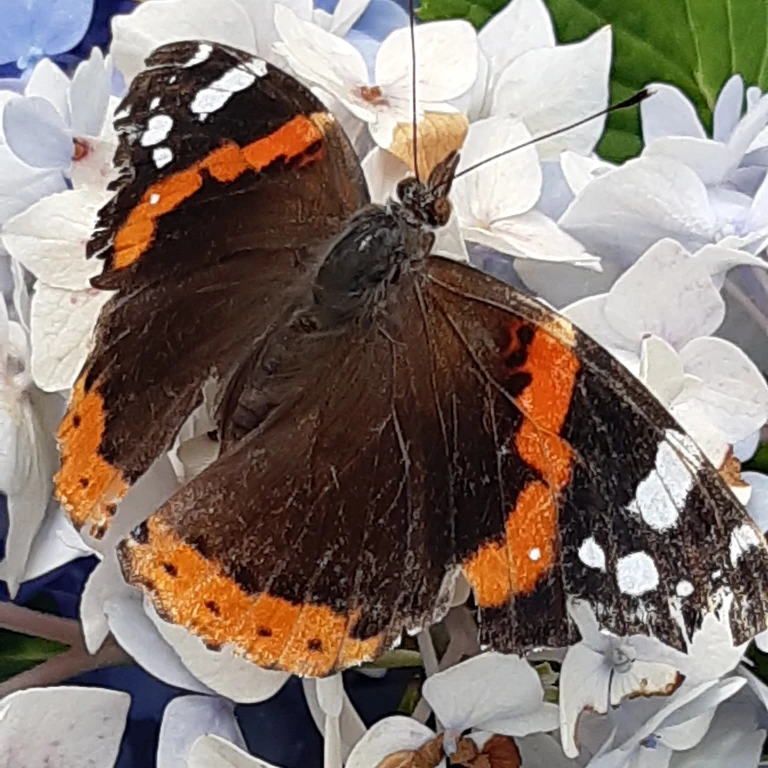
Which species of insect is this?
Vanessa atalanta
